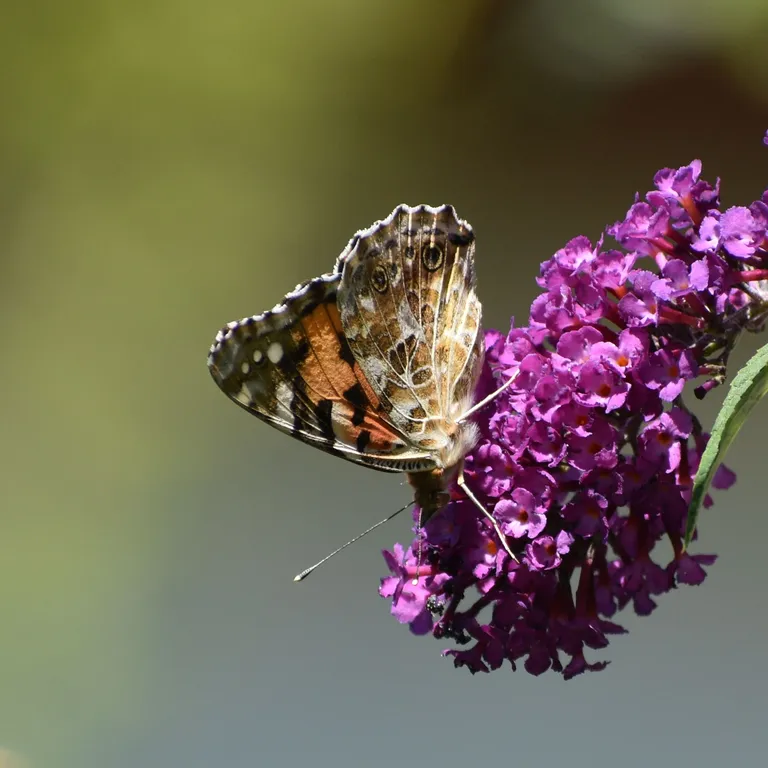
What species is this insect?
Vanessa cardui
